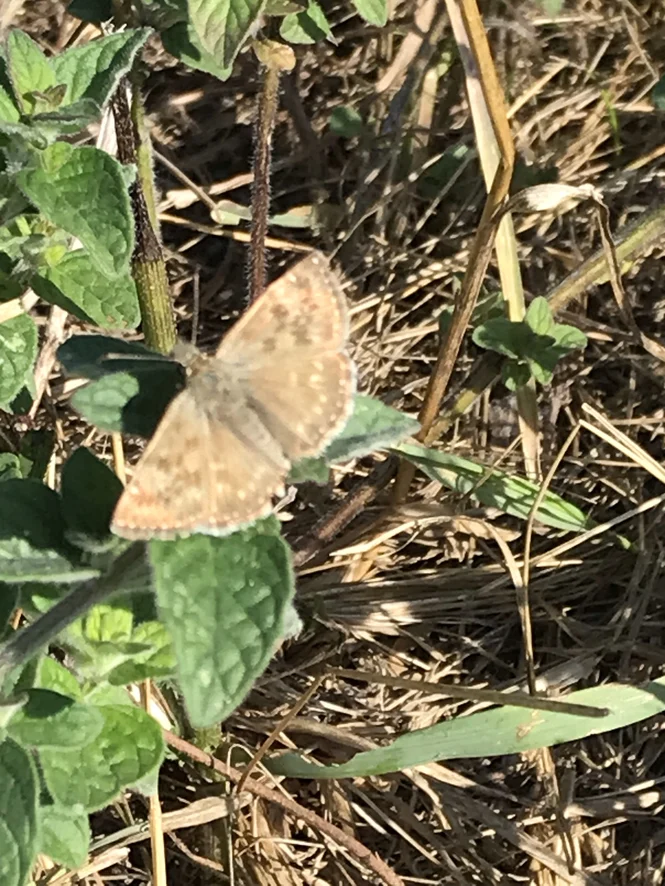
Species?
Erynnis tages
